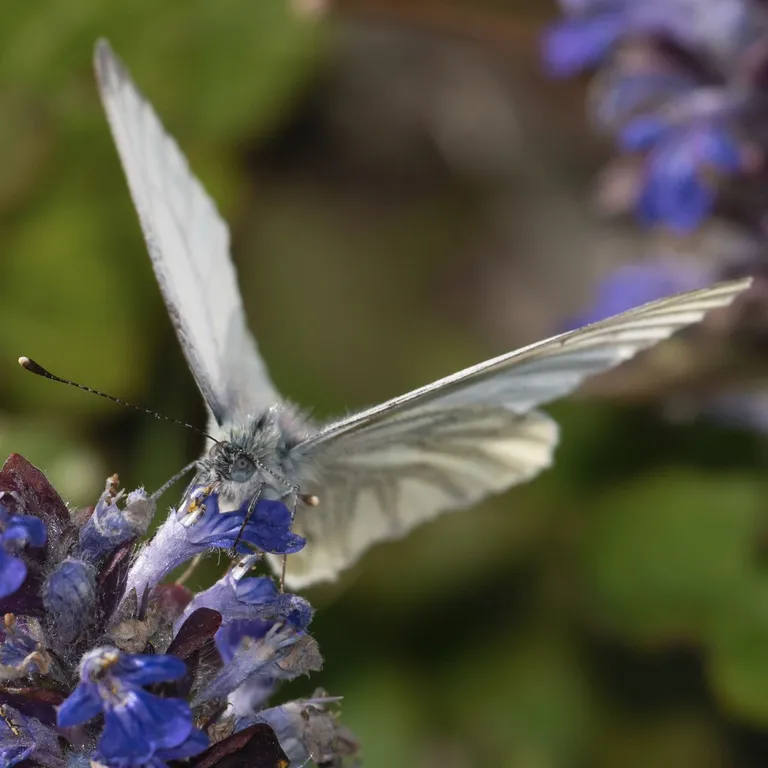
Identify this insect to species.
Pieris napi
